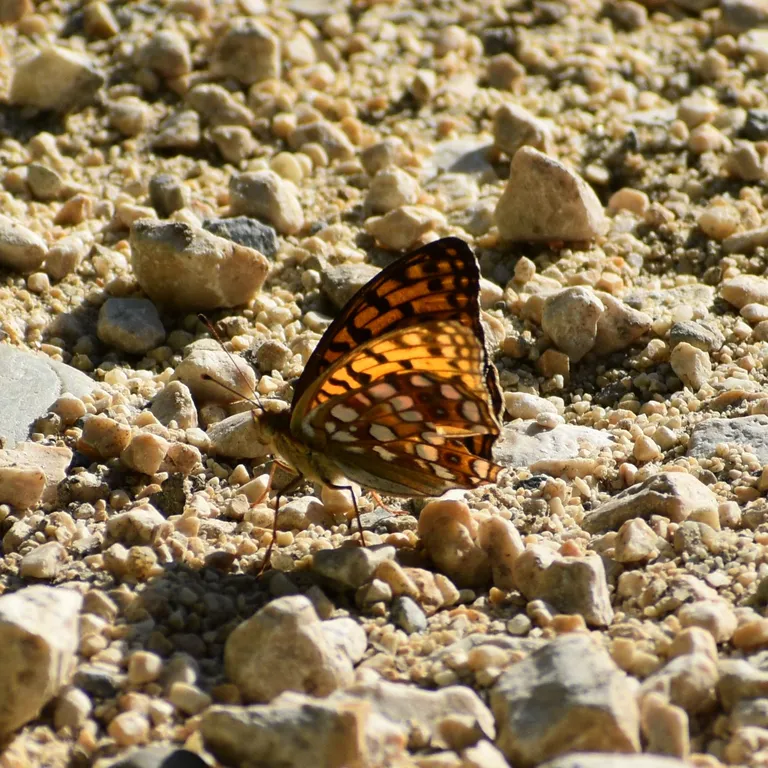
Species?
Fabriciana adippe
